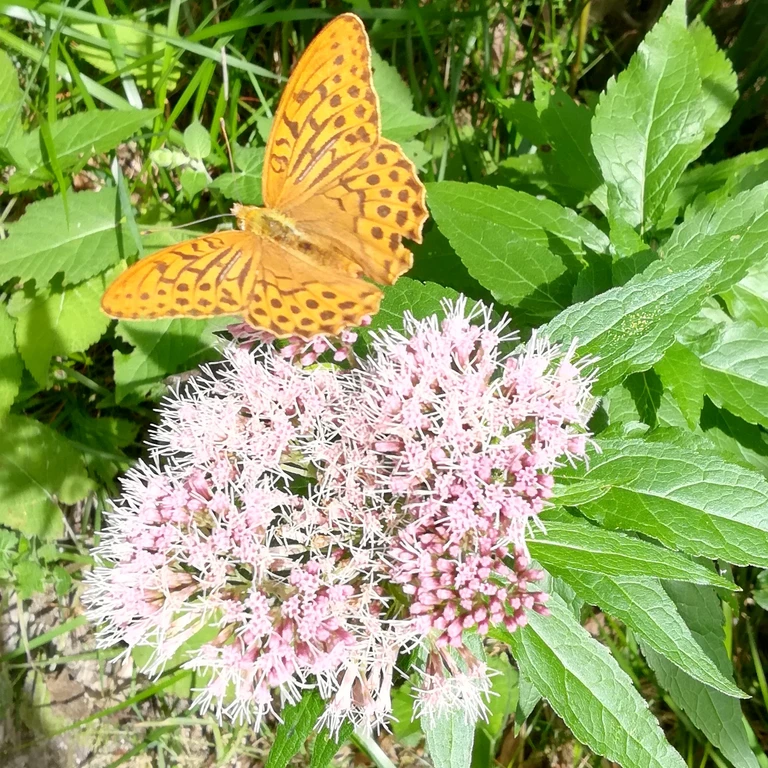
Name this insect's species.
Argynnis paphia
